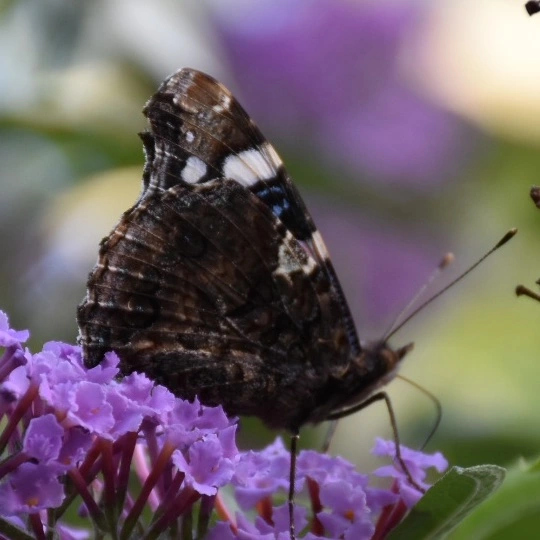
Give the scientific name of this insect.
Vanessa atalanta
